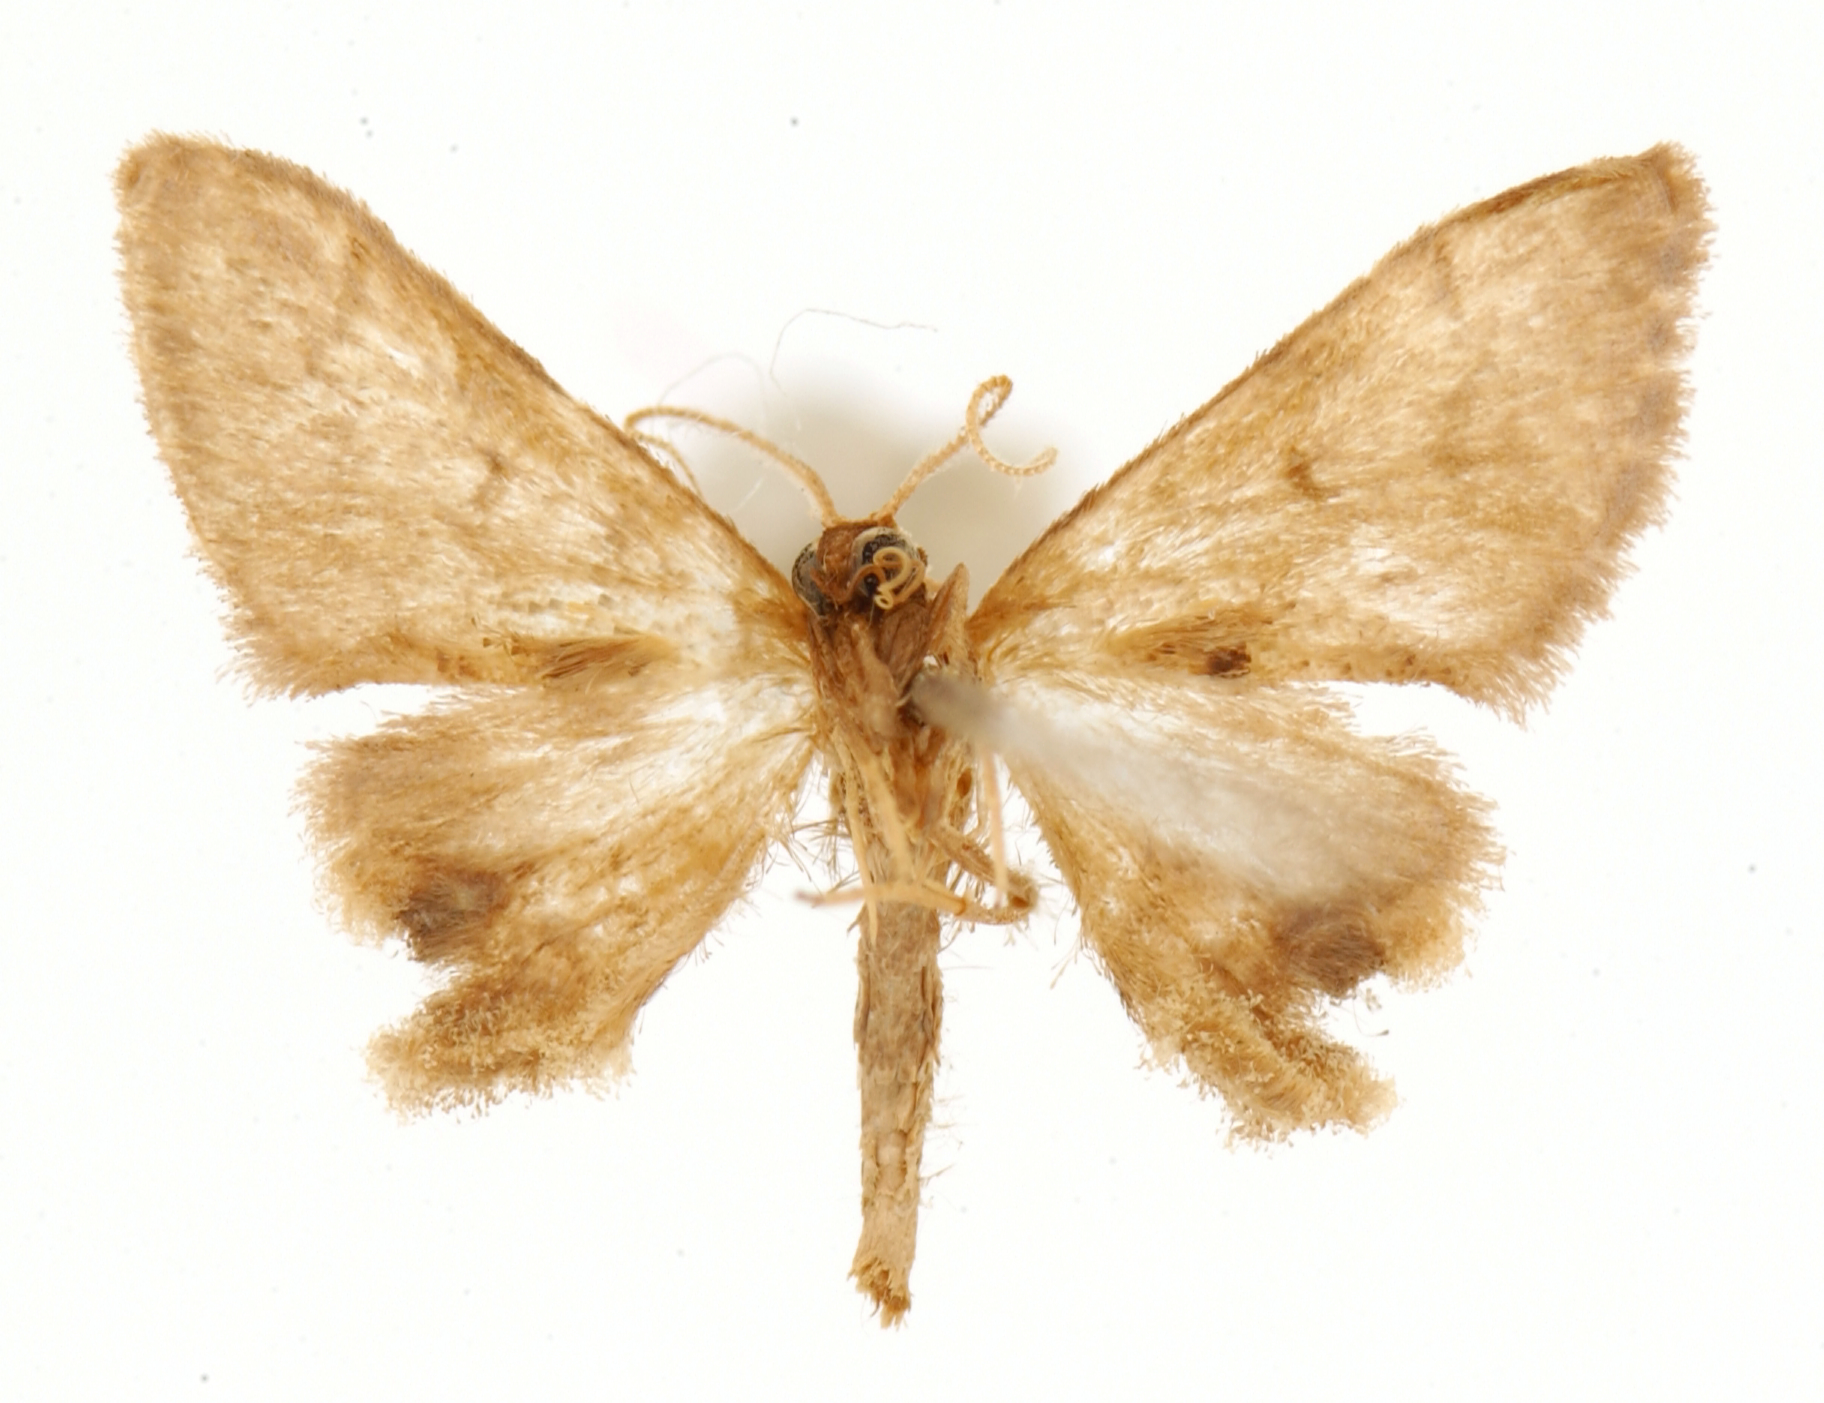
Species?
Deinopygia horrifica
